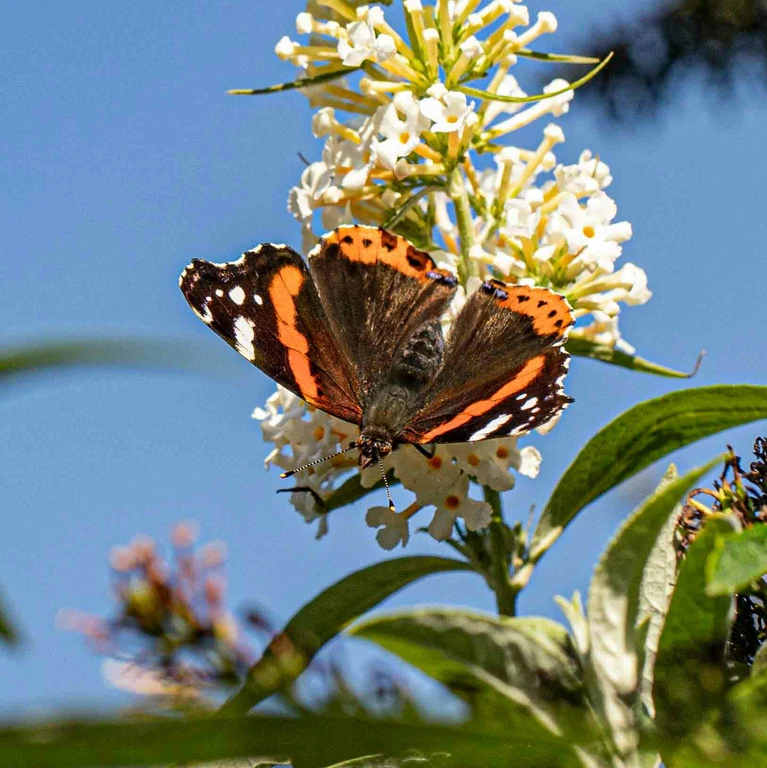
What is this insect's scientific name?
Vanessa atalanta
